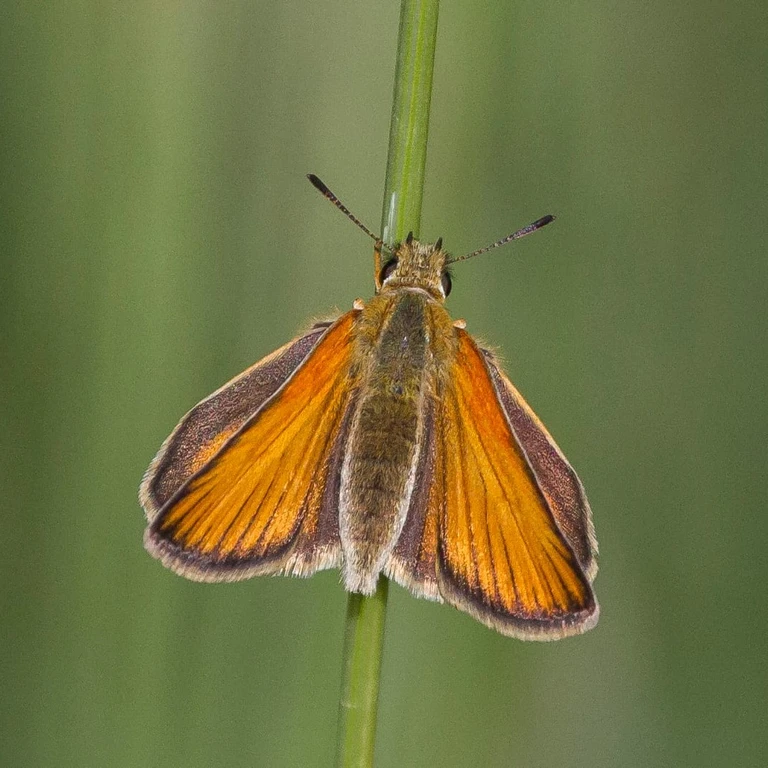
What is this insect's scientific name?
Thymelicus lineola
